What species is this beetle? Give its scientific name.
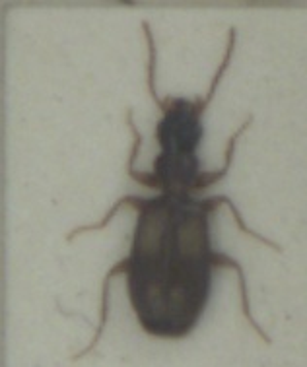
Calodromius spilotus
